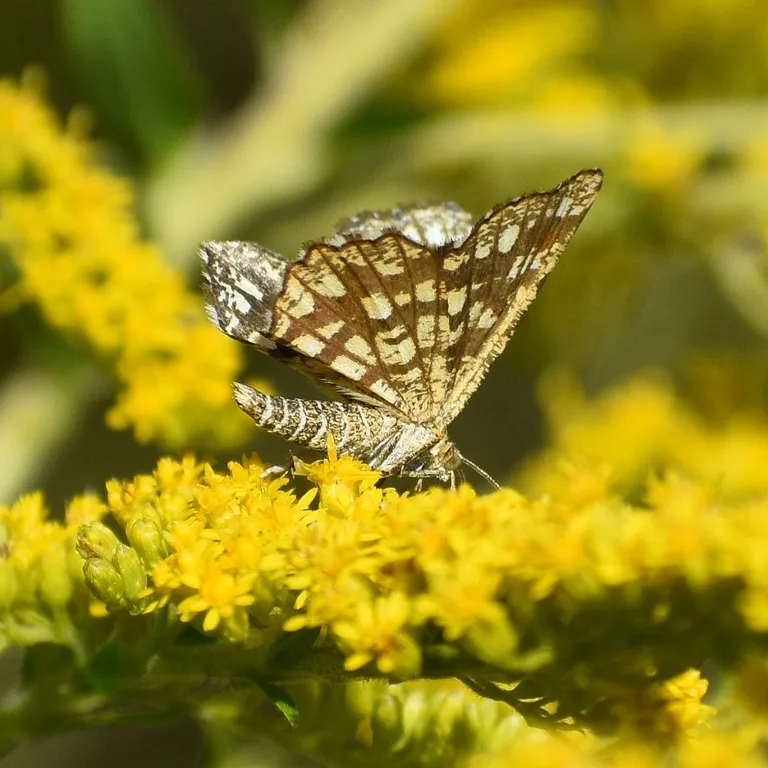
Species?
Chiasmia clathrata
